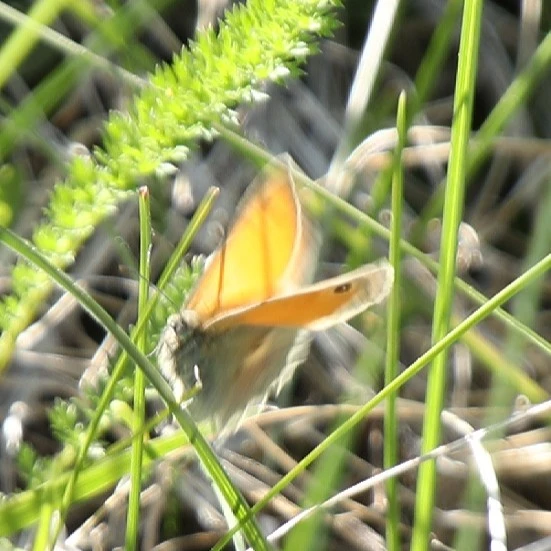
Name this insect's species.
Coenonympha pamphilus
